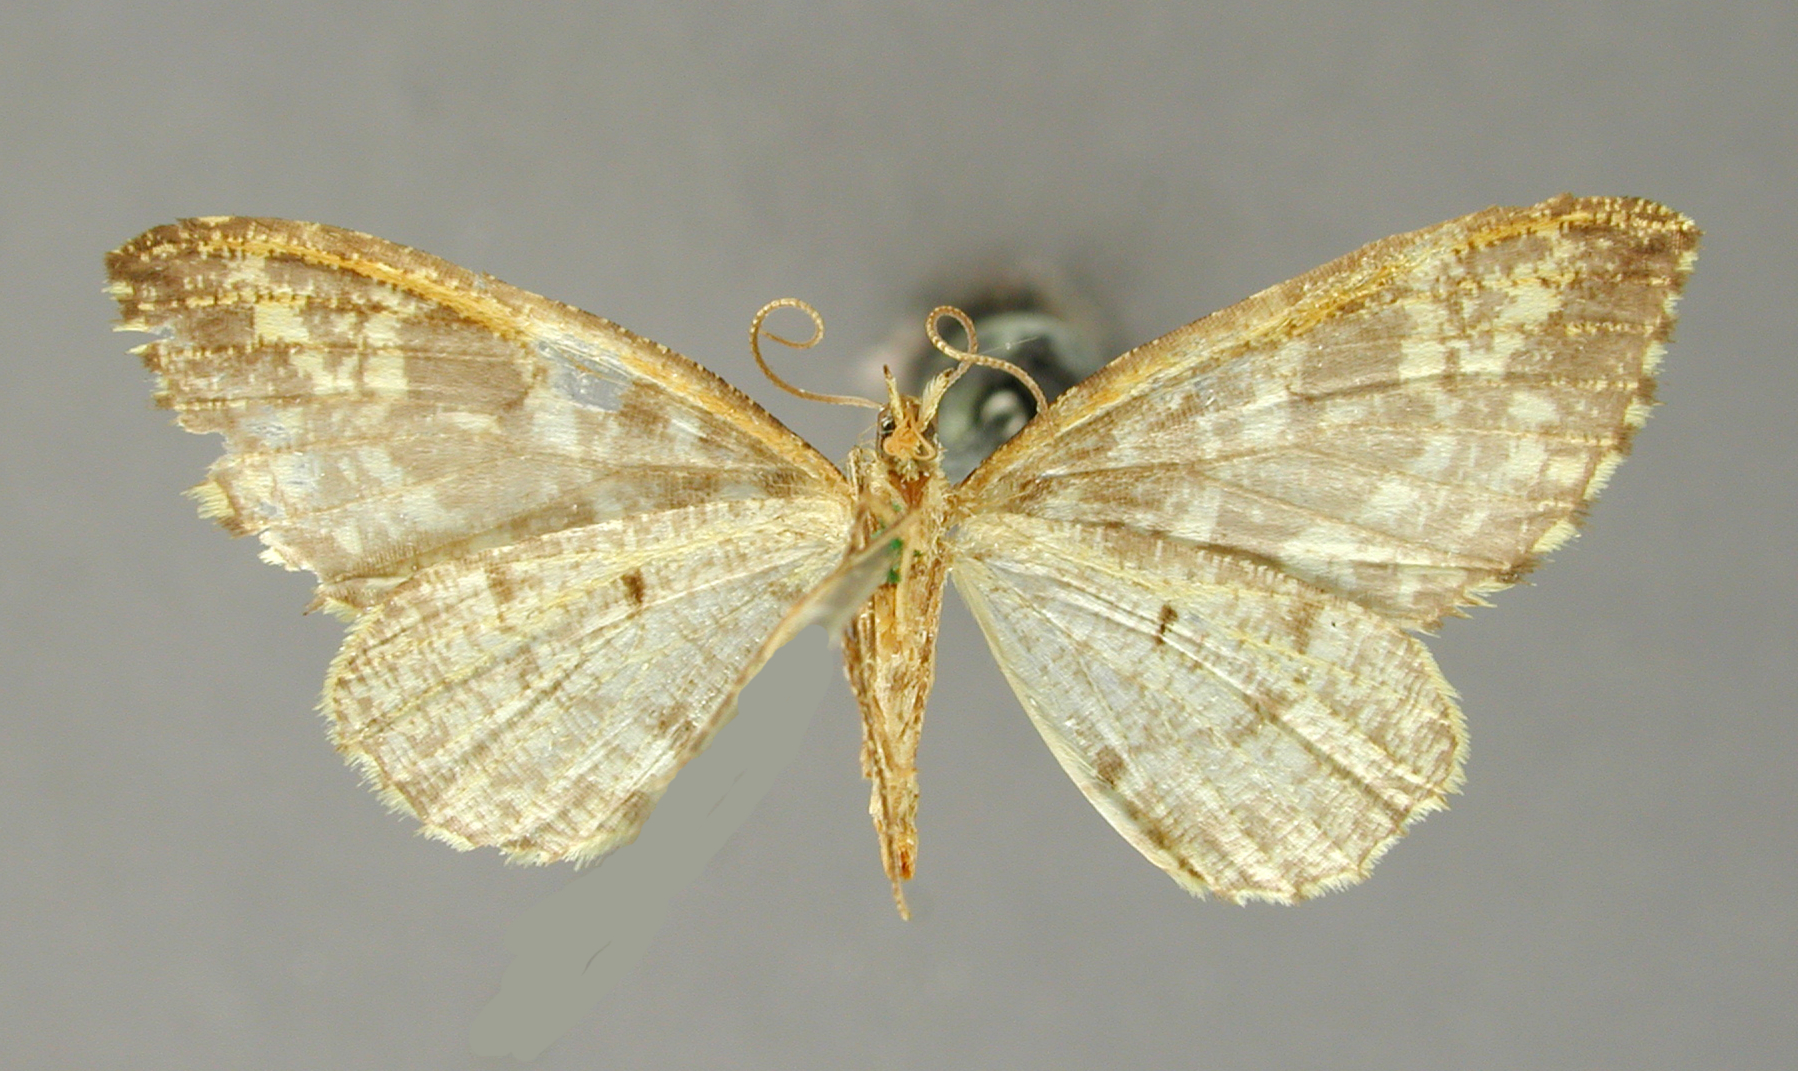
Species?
Psaliodes interstrata
